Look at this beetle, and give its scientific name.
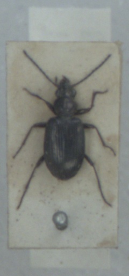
Bembidion punctulatum
